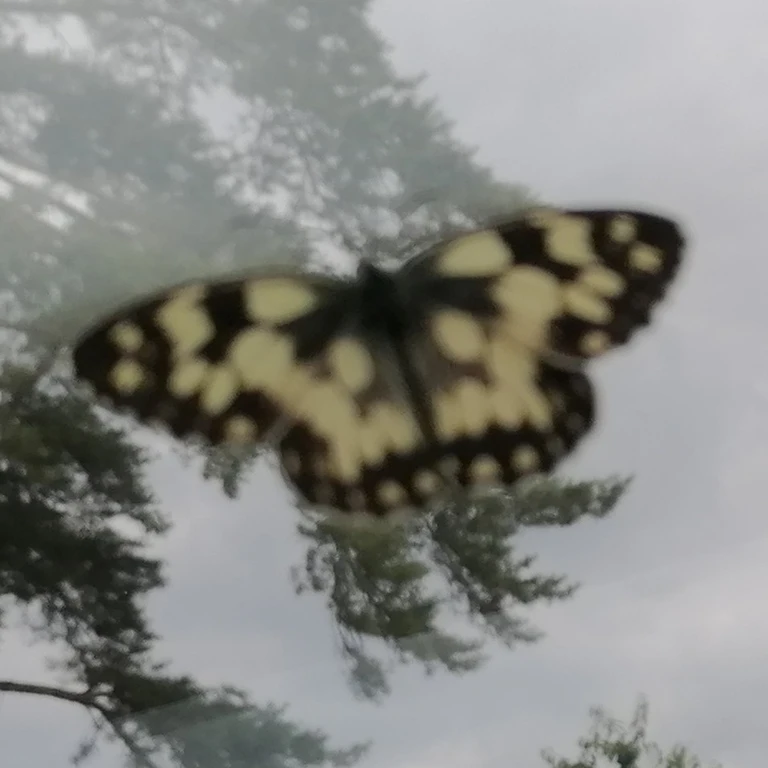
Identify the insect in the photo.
Melanargia galathea
